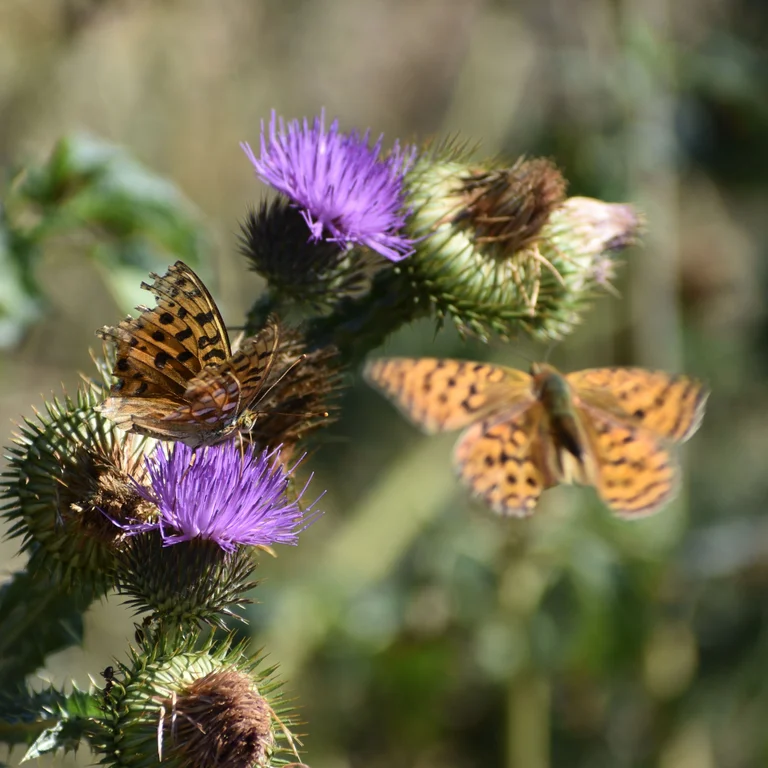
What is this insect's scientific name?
Fabriciana adippe
